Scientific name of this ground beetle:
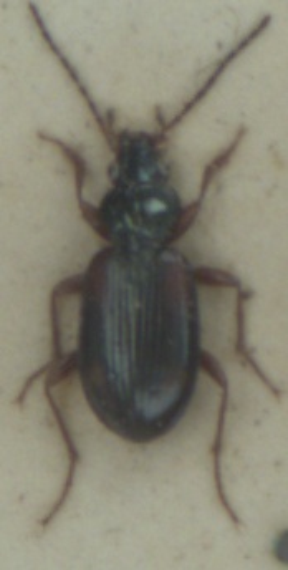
Bembidion tetracolum
